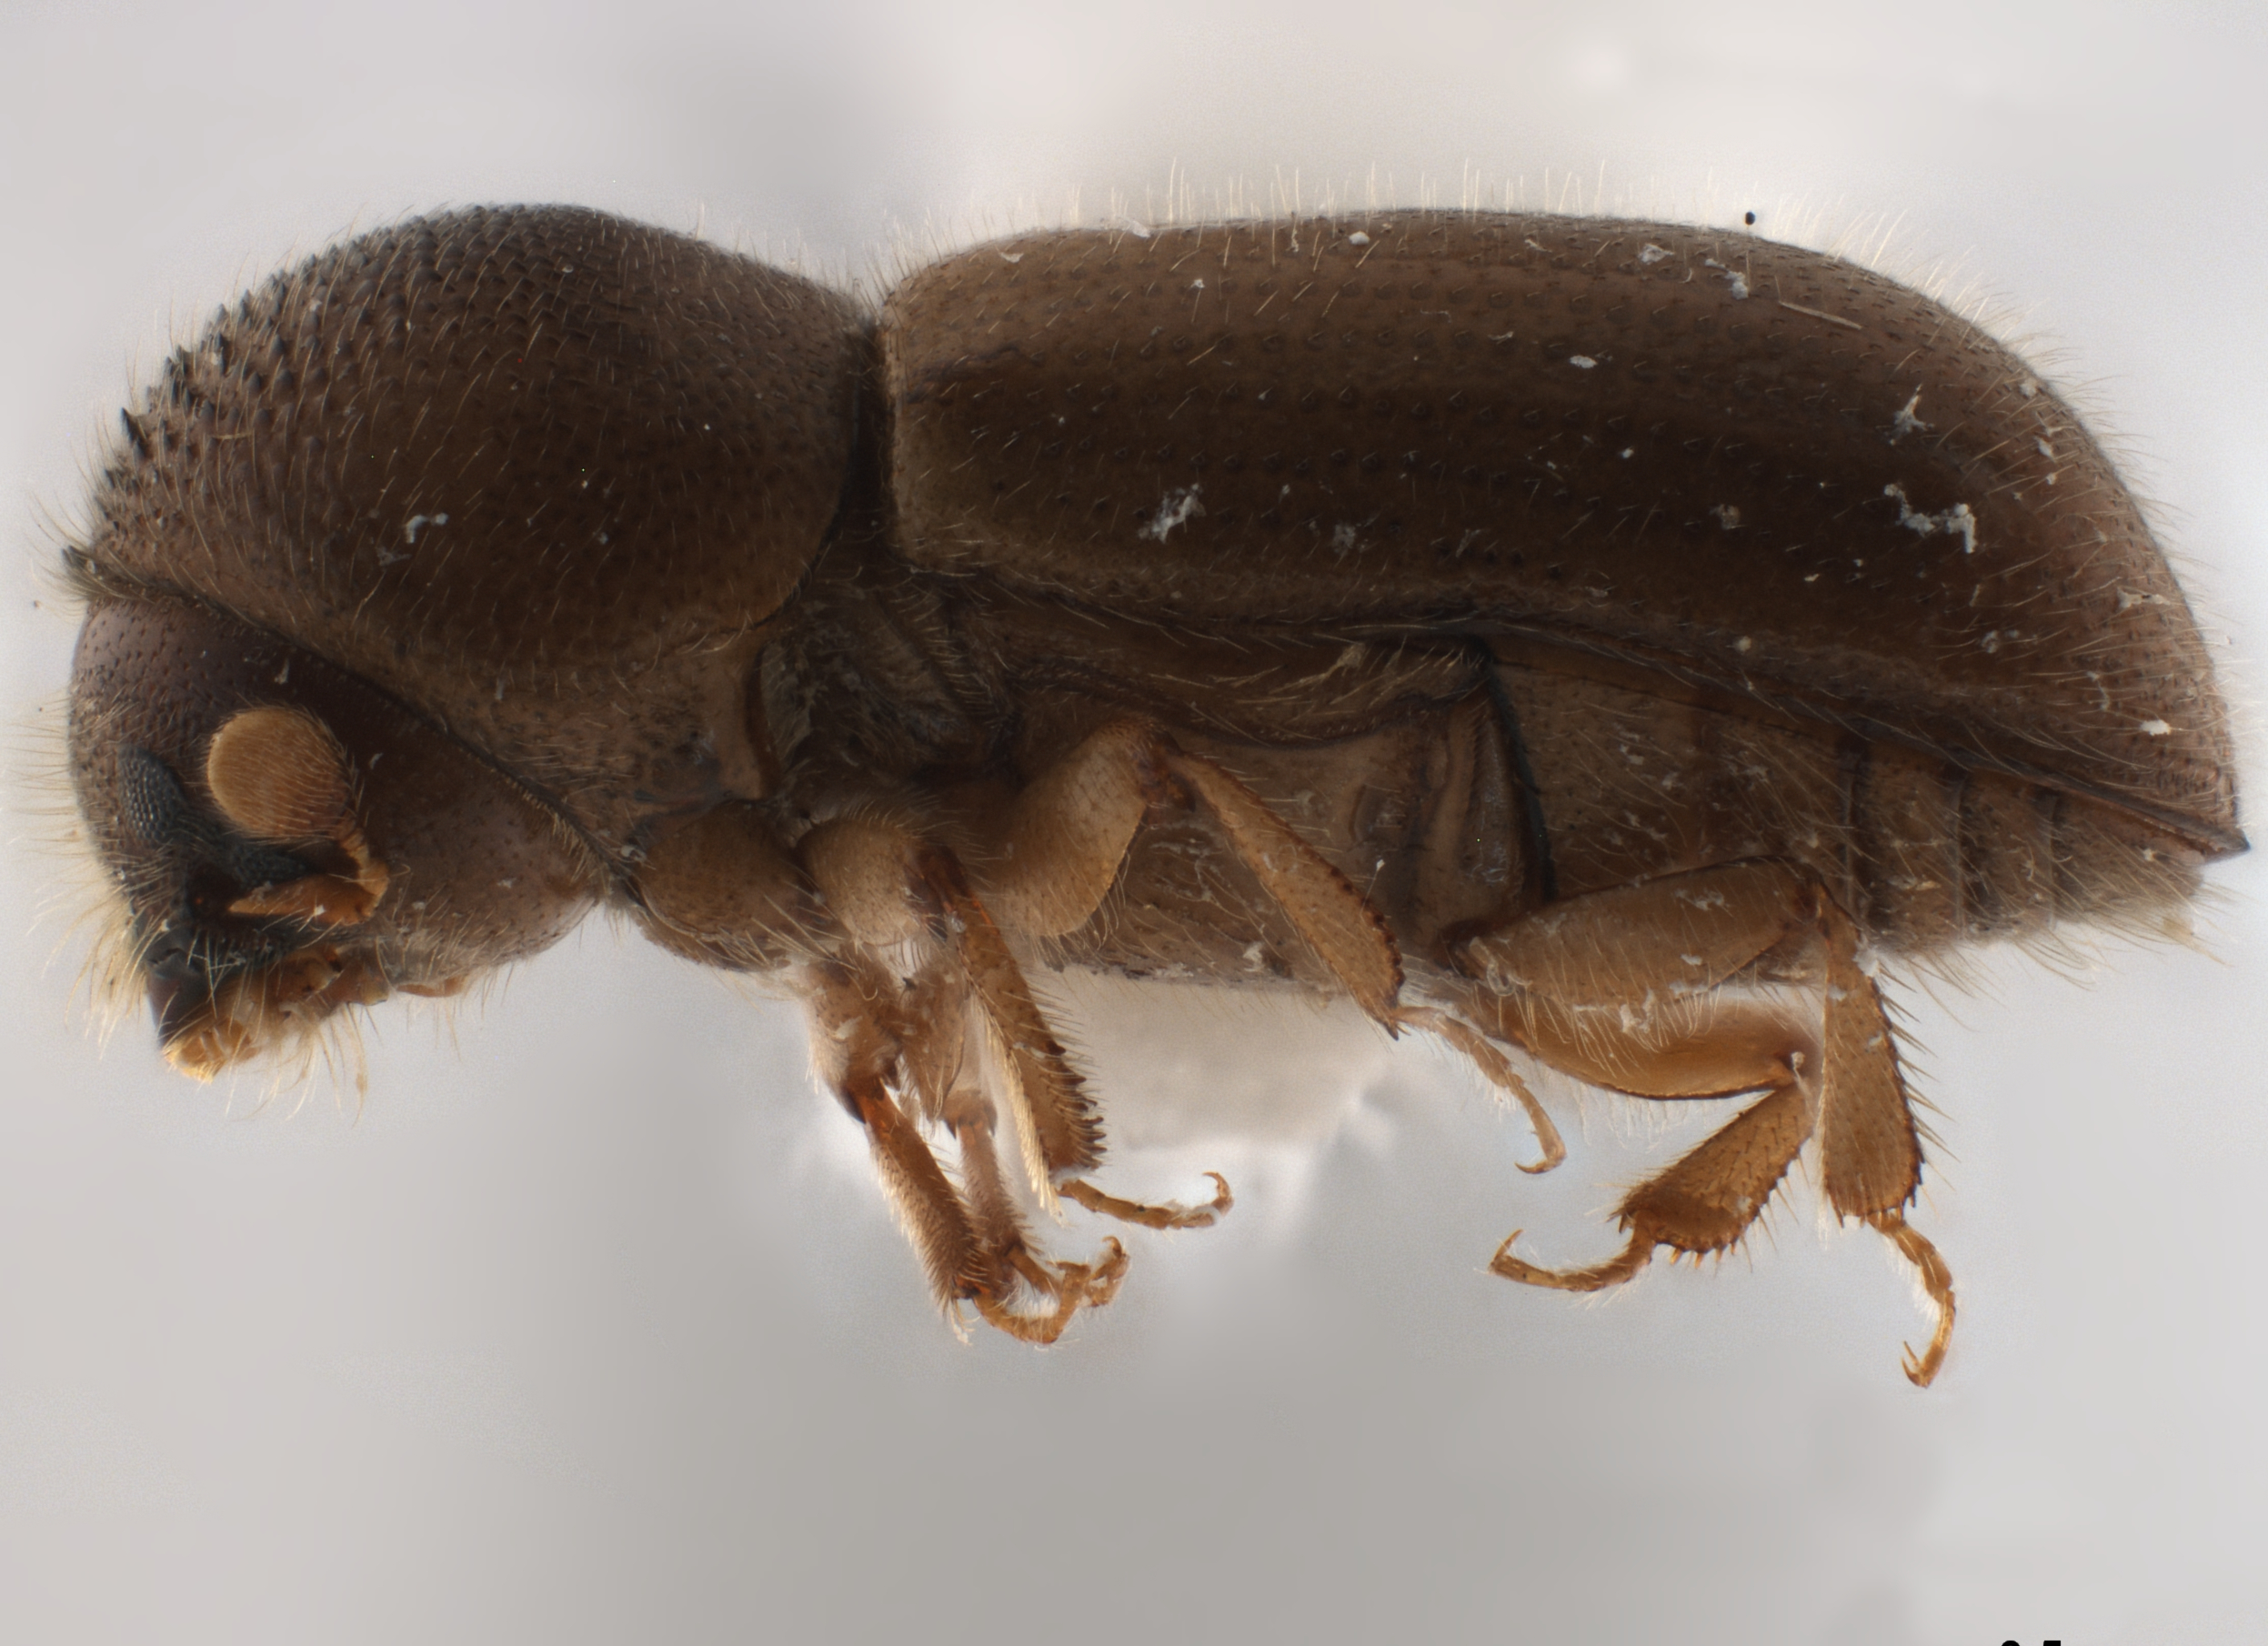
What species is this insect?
Xyloterinus politus
